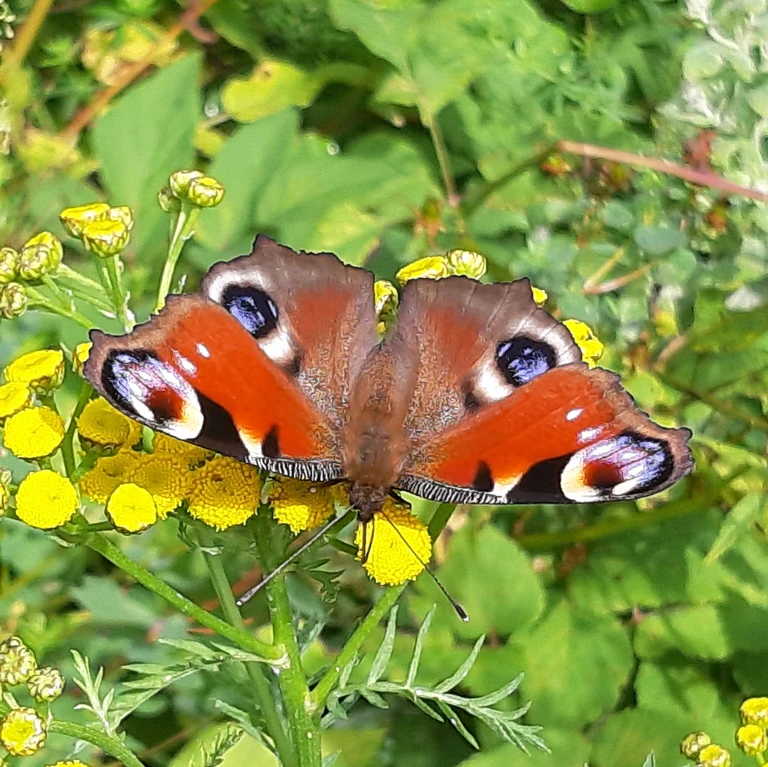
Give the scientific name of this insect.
Aglais io
